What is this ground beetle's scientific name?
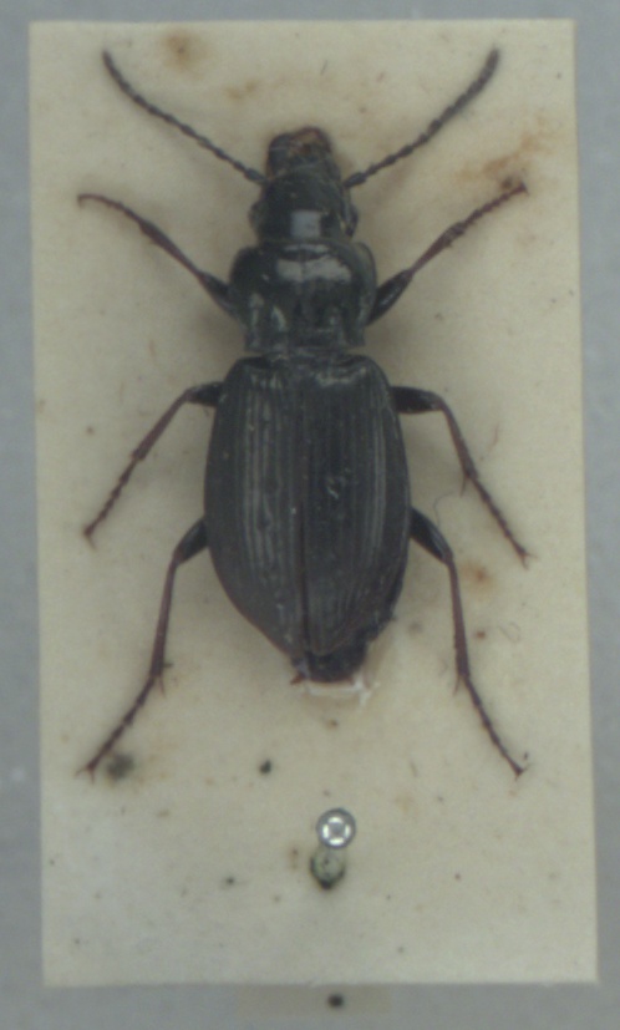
Pterostichus oblongopunctatus
